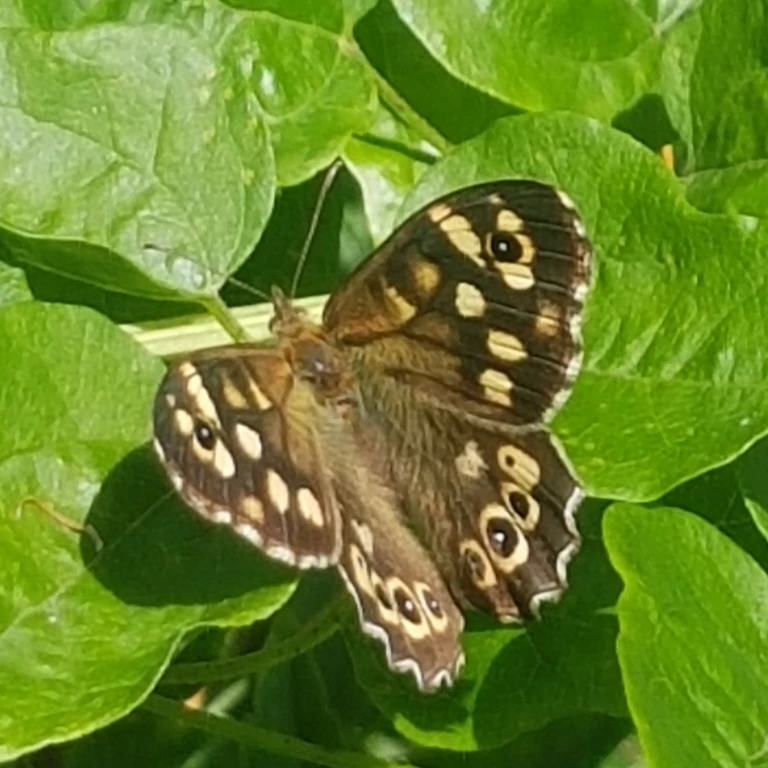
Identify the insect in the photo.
Pararge aegeria
